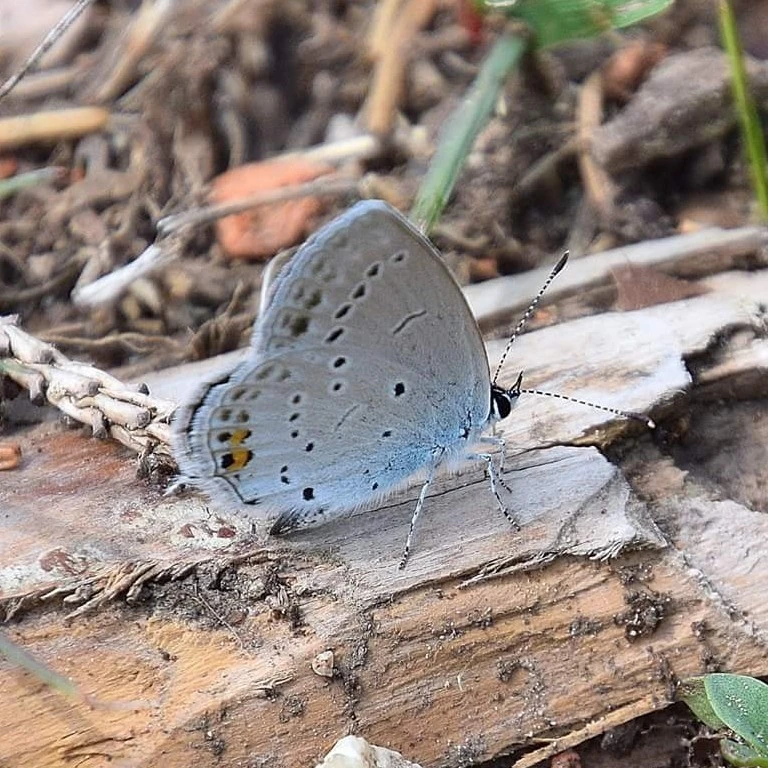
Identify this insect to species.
Cupido argiades (also Elkalyce argiades)
